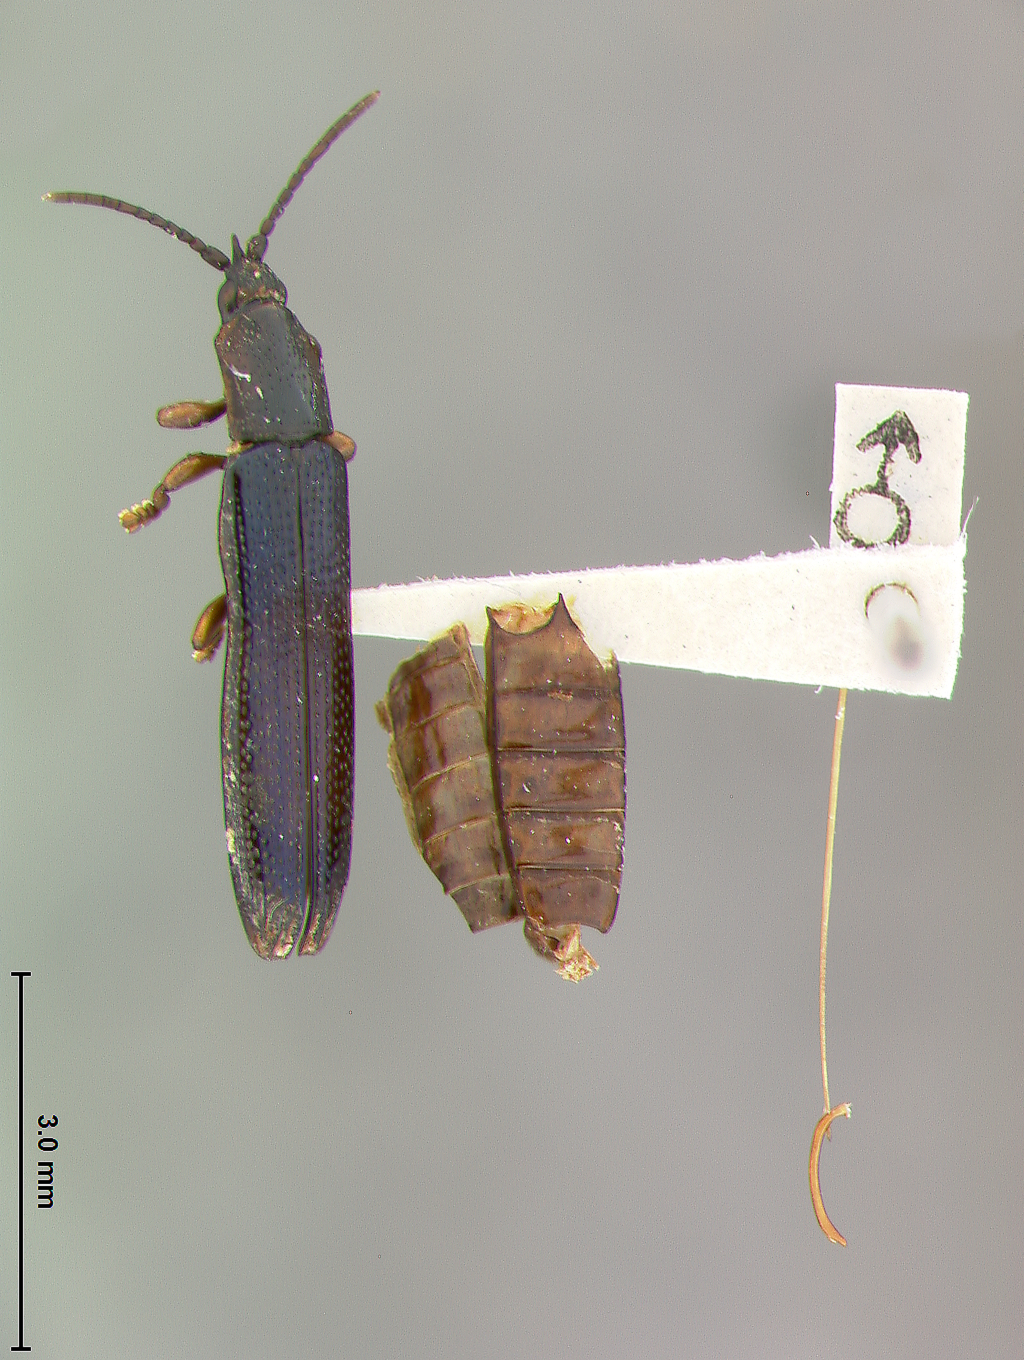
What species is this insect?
Brontispa yoshinoi
